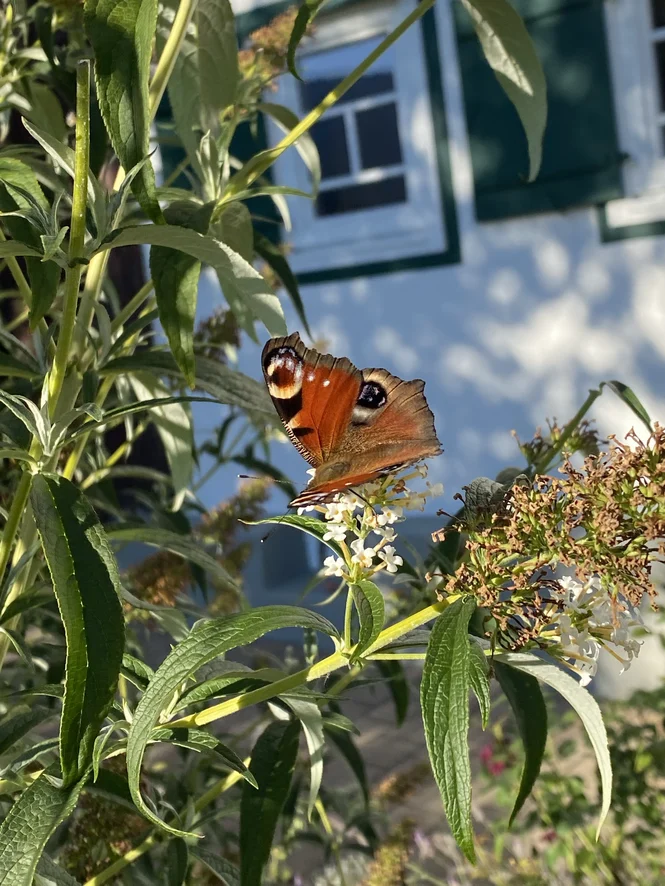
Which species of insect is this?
Aglais io
